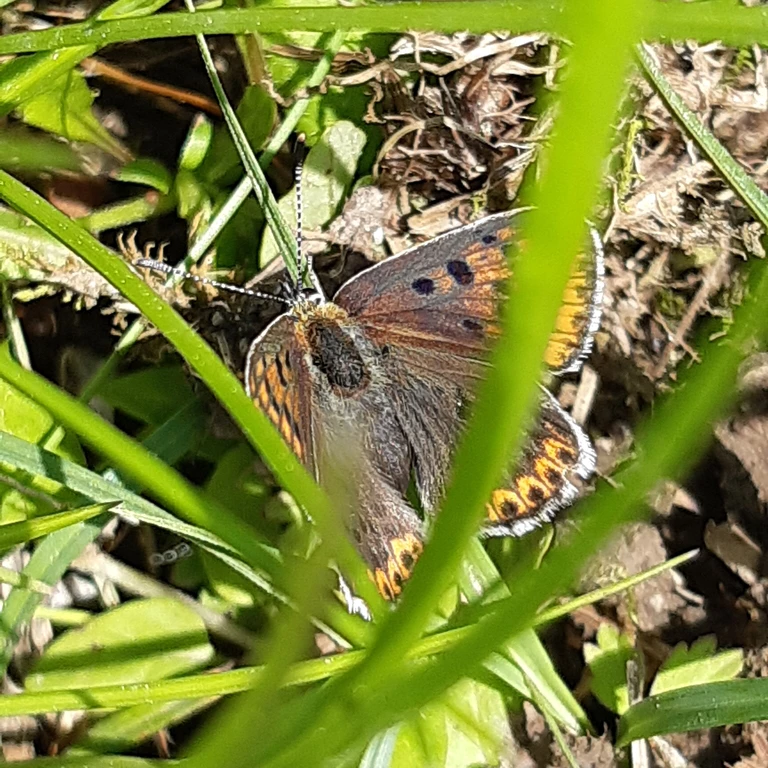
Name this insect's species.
Lycaena tityrus (also Loweia tityrus)
